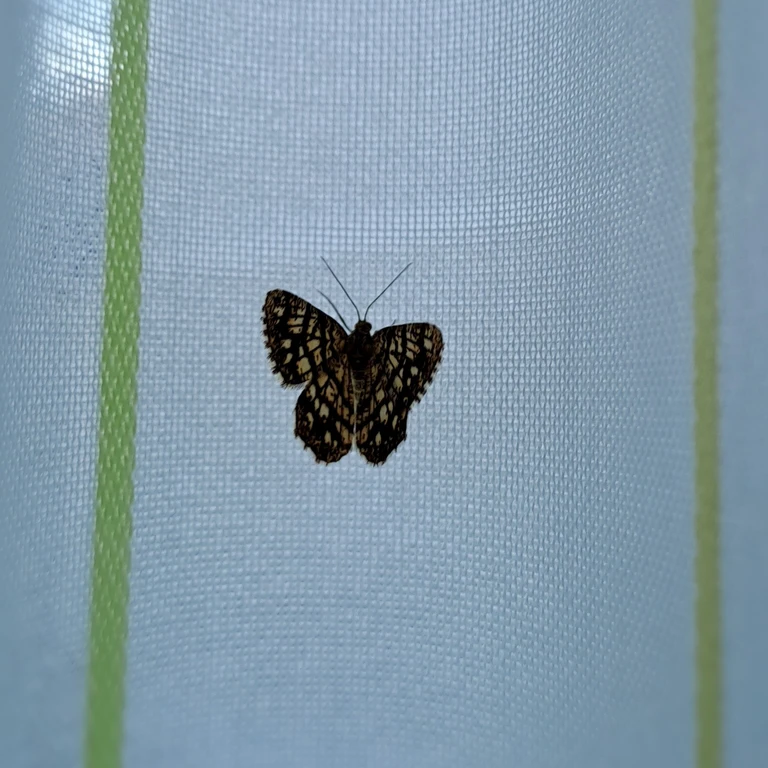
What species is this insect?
Chiasmia clathrata
